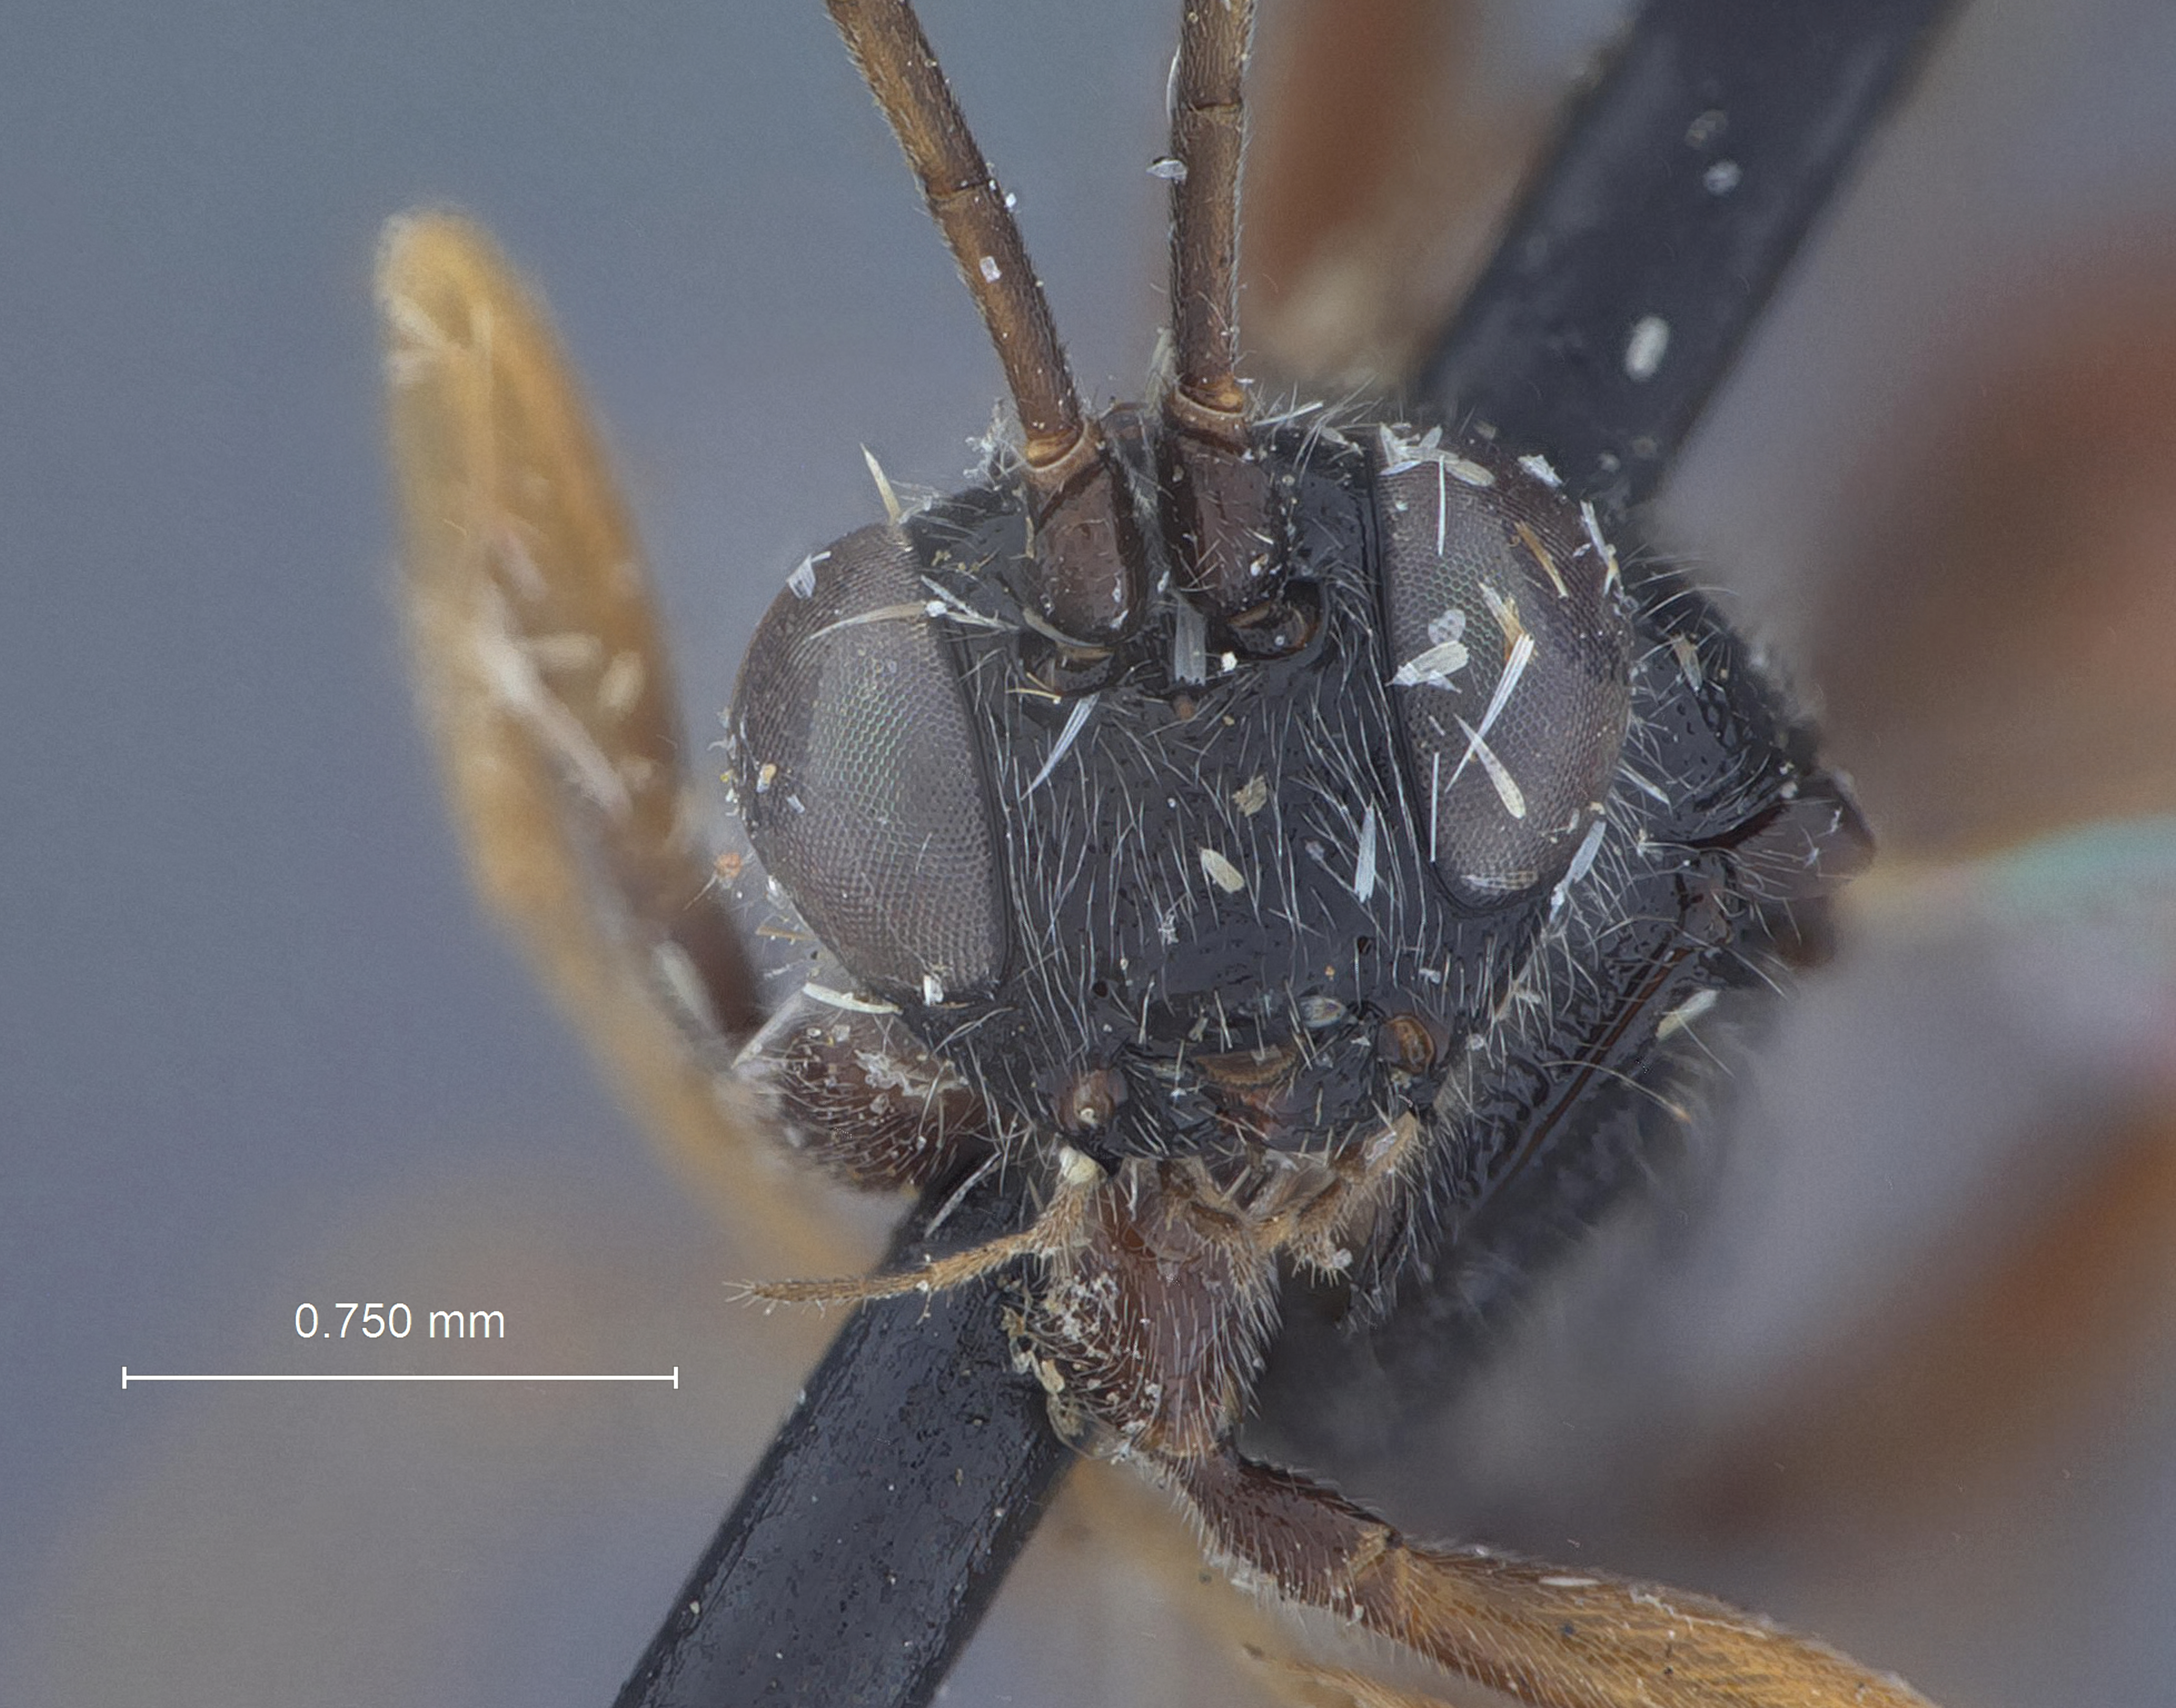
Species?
Trychosis apicalis
